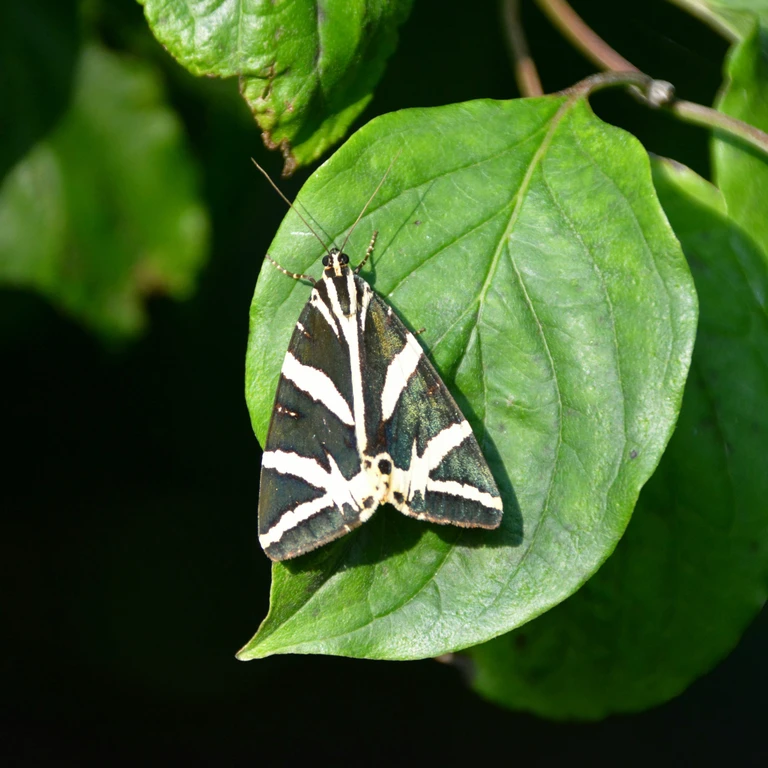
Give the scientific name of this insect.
Euplagia quadripunctaria
